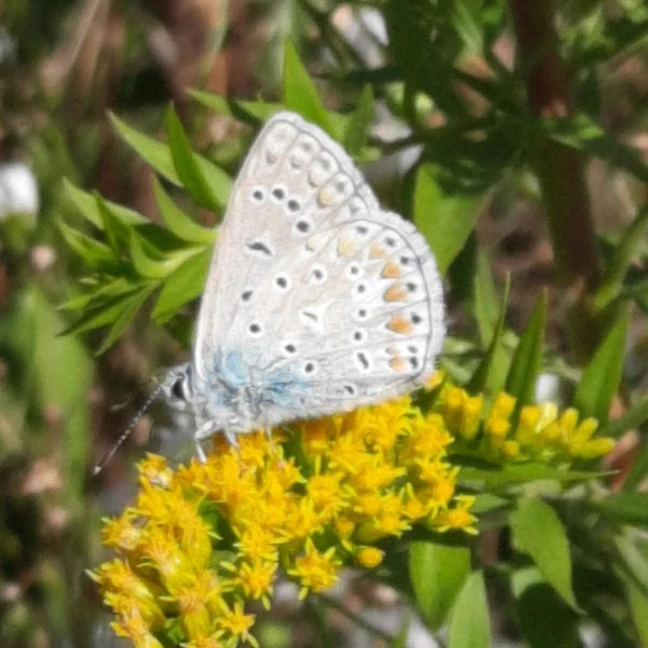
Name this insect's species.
Polyommatus icarus
